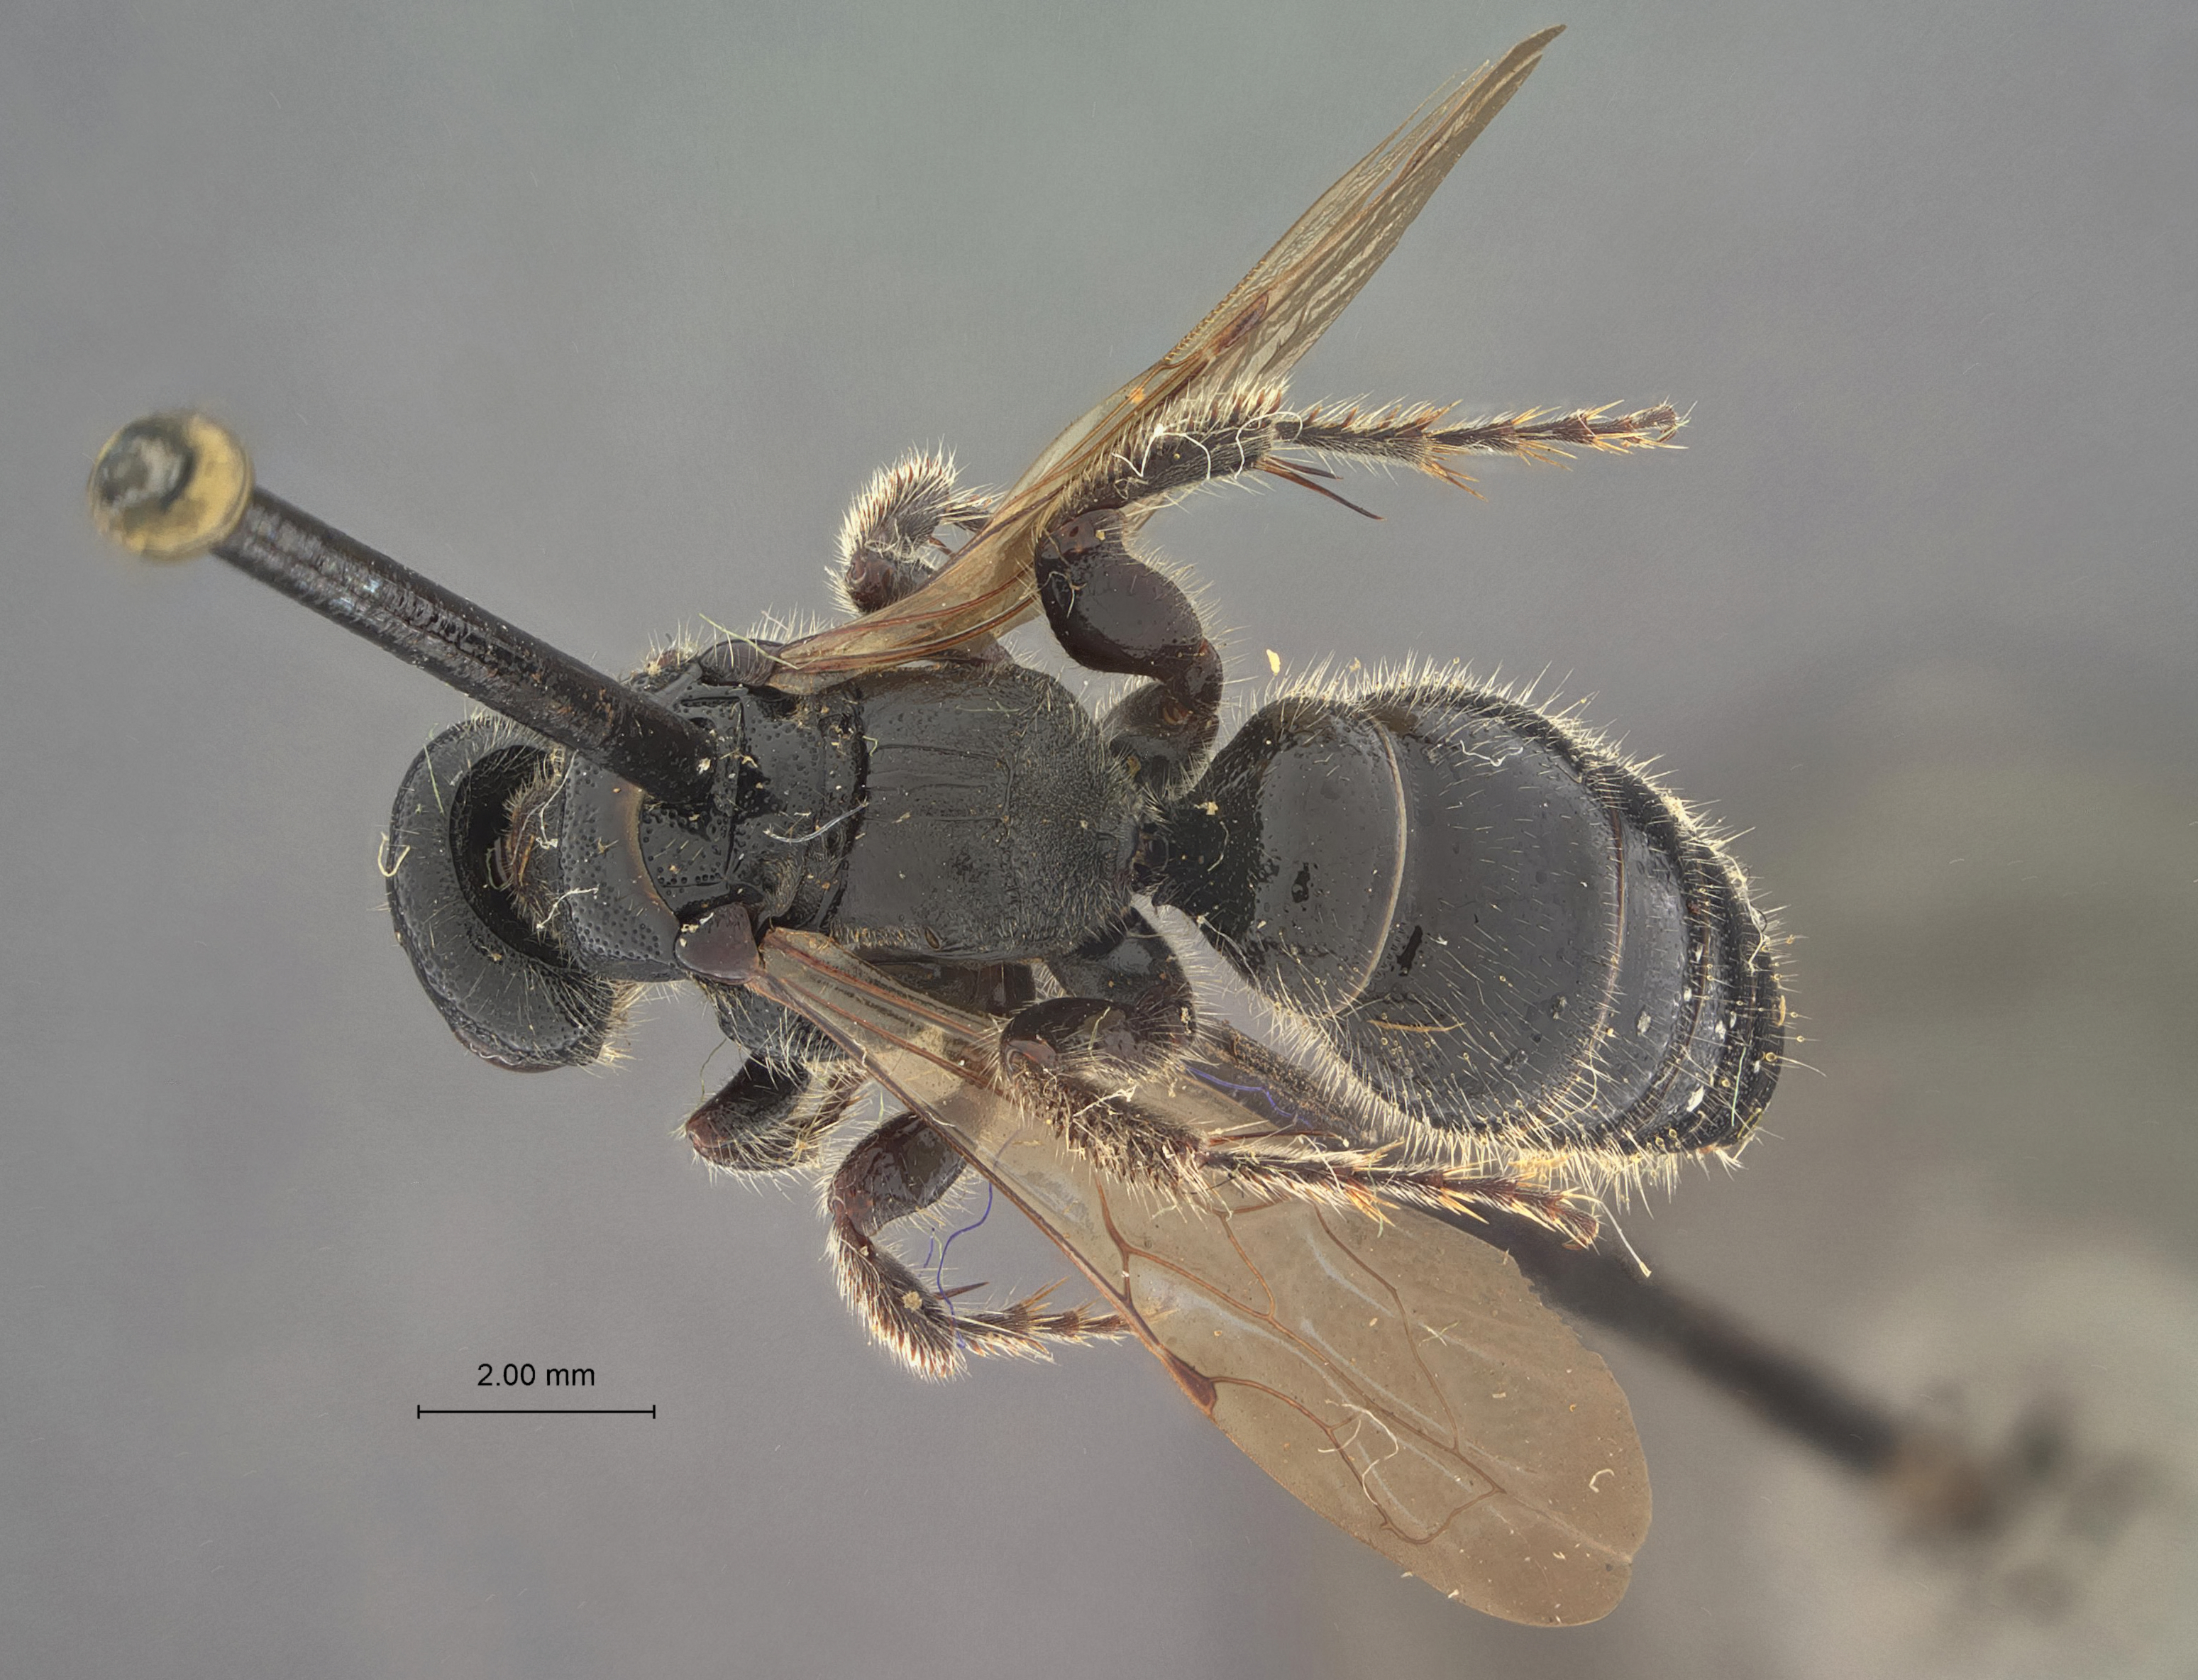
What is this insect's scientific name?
Tiphia raui
